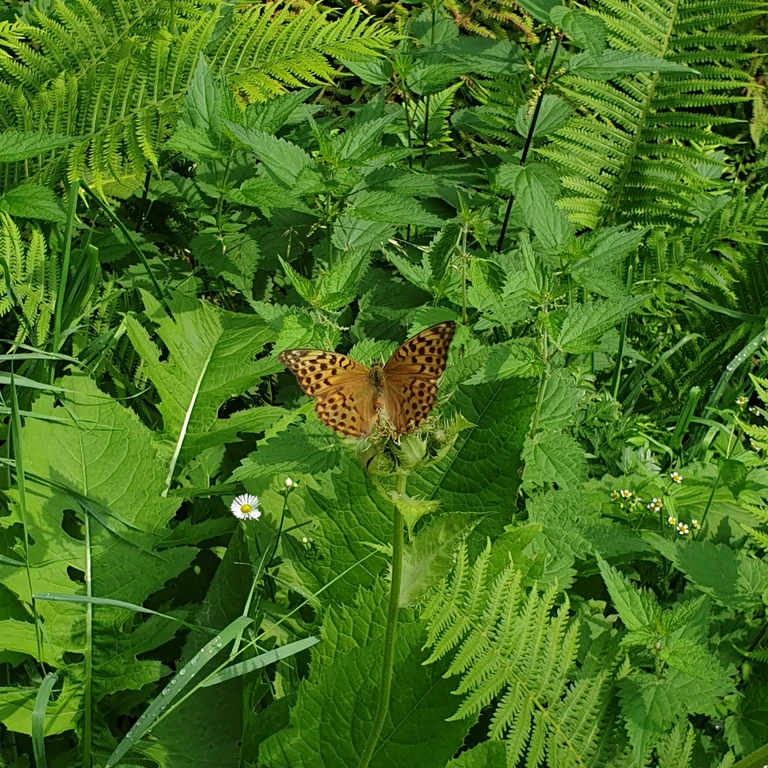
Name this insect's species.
Argynnis paphia
